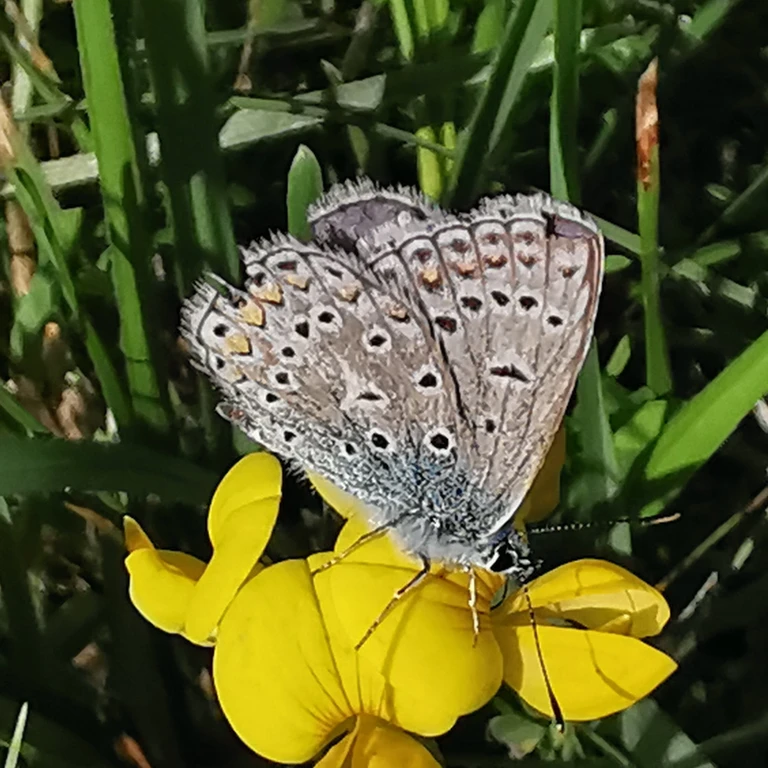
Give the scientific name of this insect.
Polyommatus icarus
